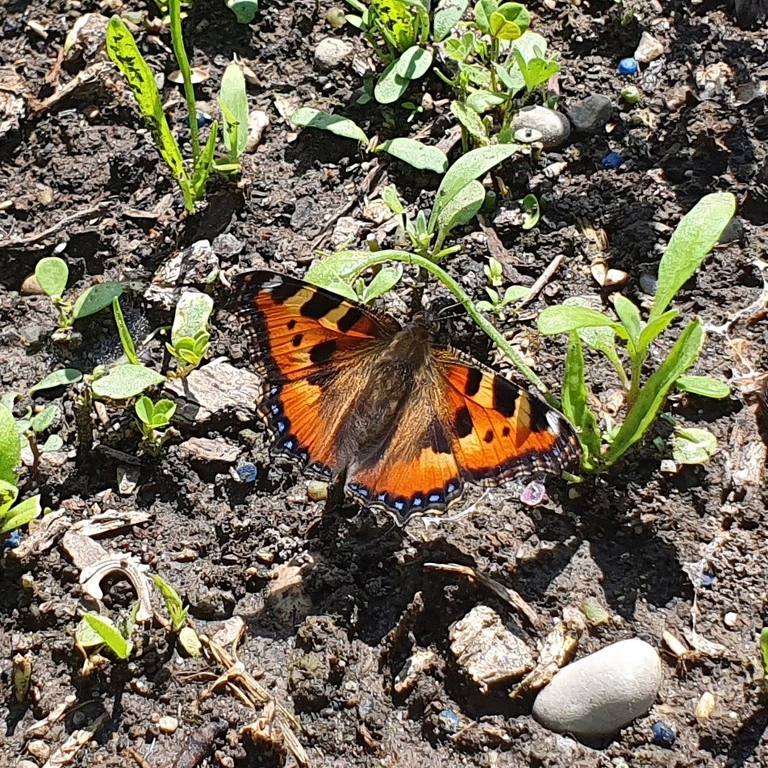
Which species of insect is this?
Aglais urticae
